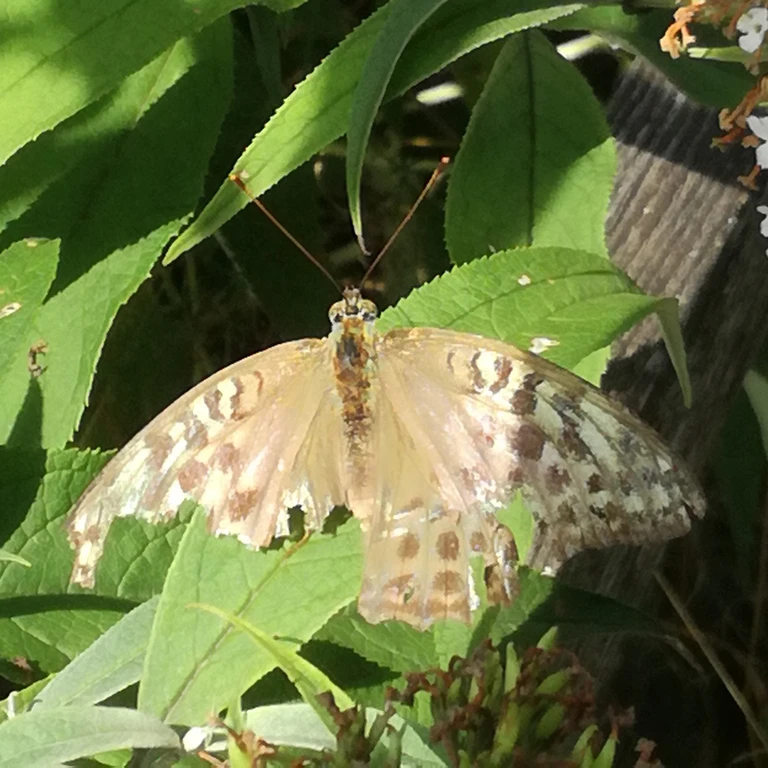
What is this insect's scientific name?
Argynnis paphia
